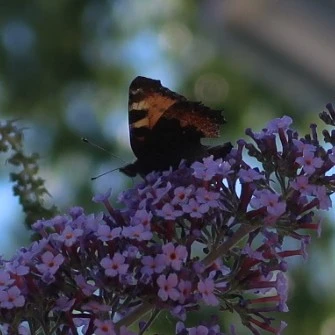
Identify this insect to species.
Aglais urticae
